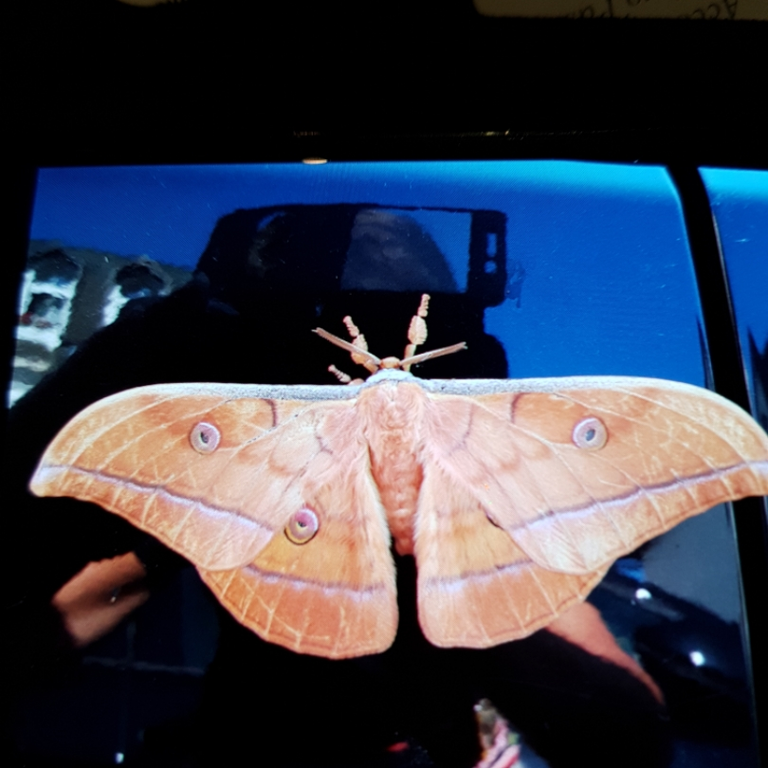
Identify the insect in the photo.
Antheraea yamamai
